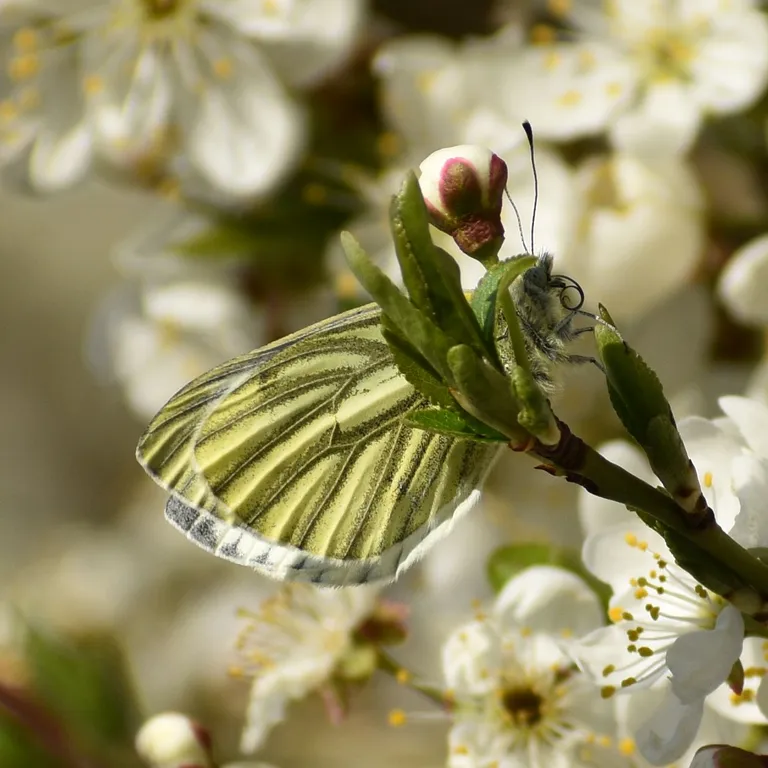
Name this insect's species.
Pieris napi
